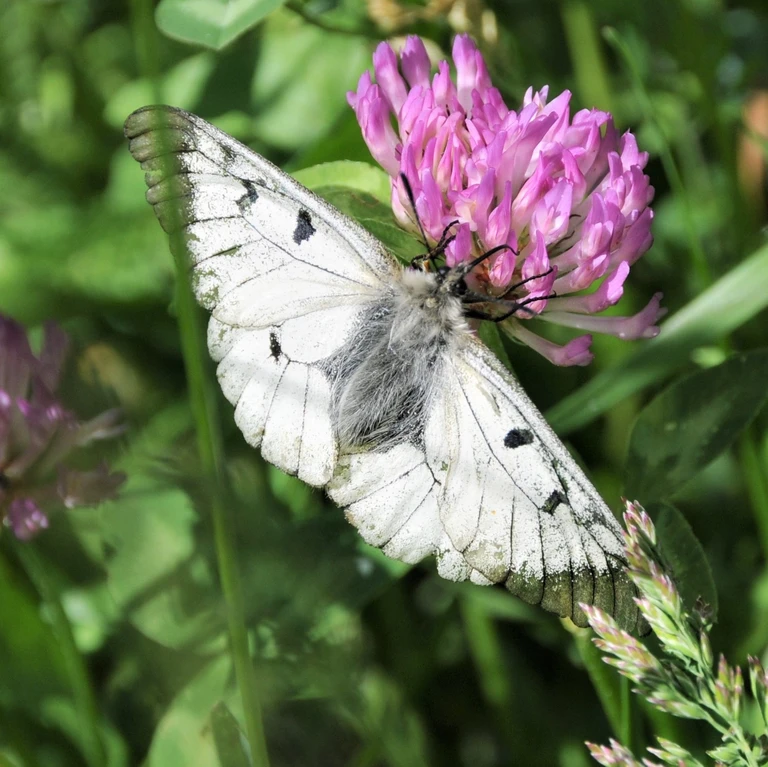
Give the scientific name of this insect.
Parnassius mnemosyne
